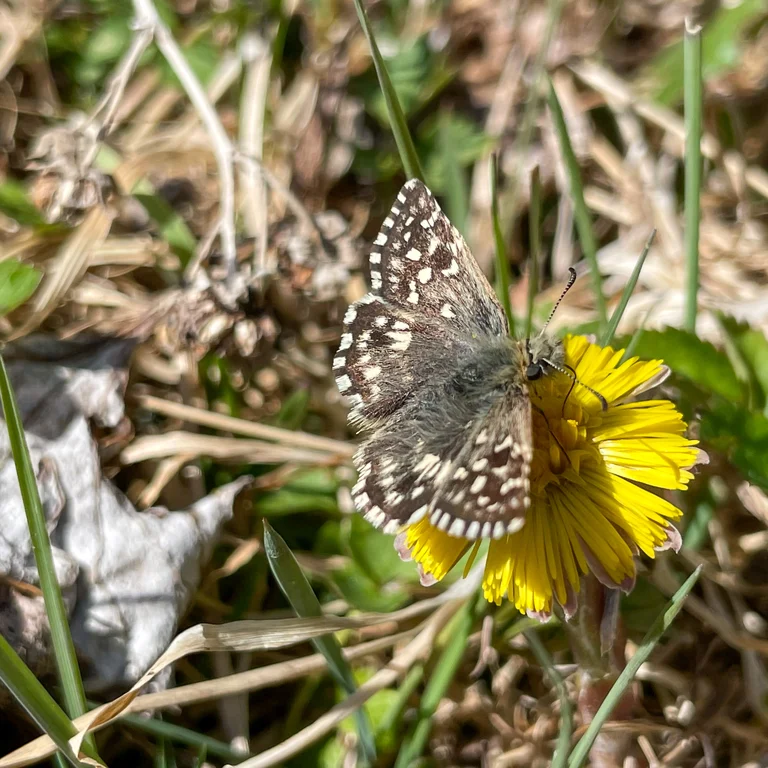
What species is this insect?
Pyrgus malvae
